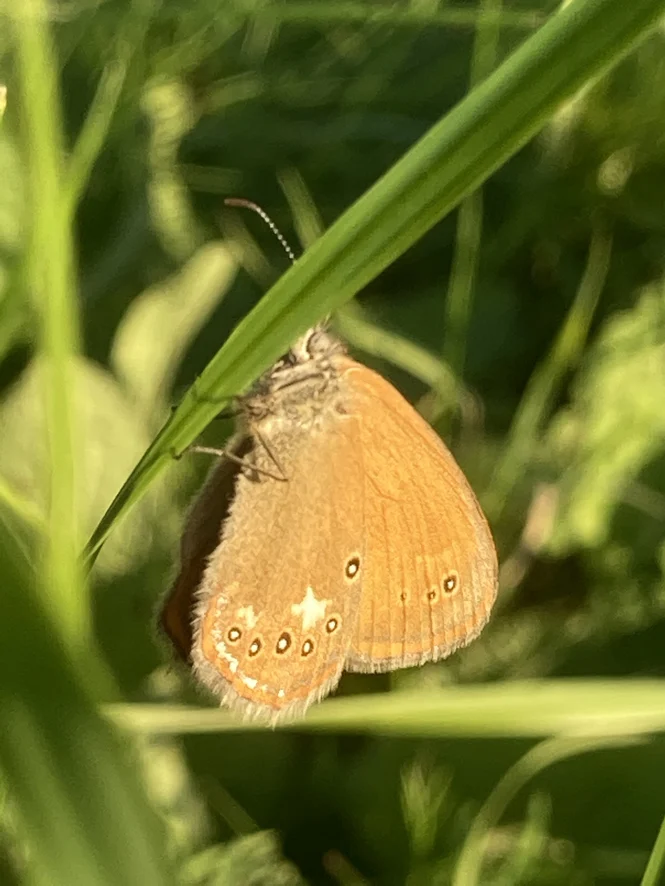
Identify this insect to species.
Coenonympha glycerion (also Coenonympha iphis)
